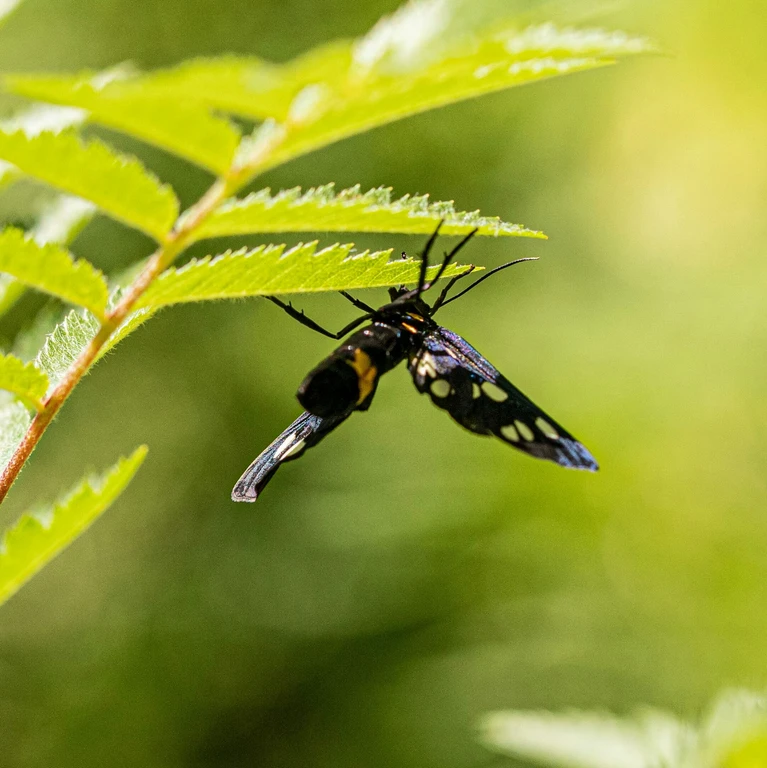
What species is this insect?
Amata phegea
